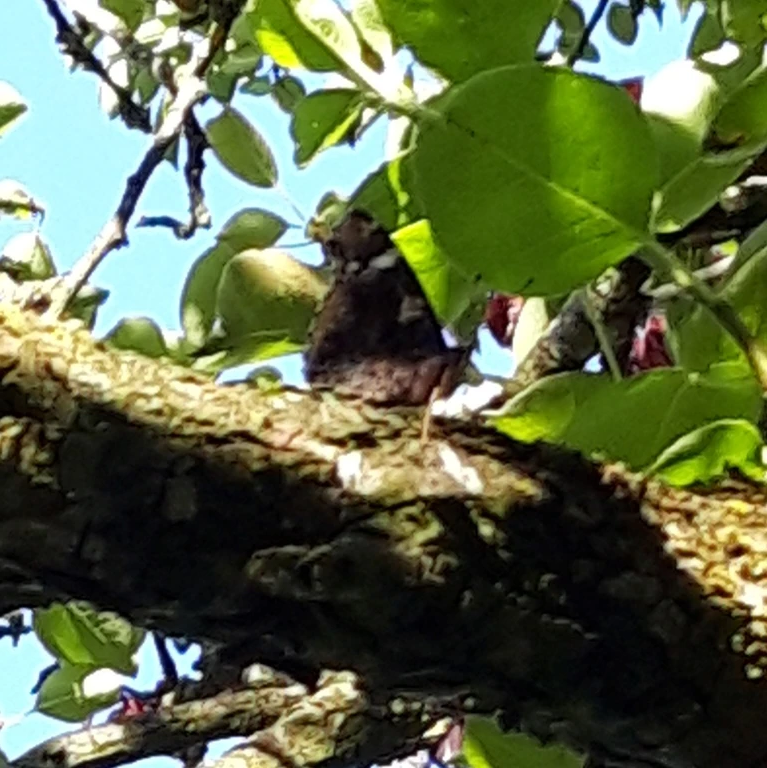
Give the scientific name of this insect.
Vanessa atalanta
